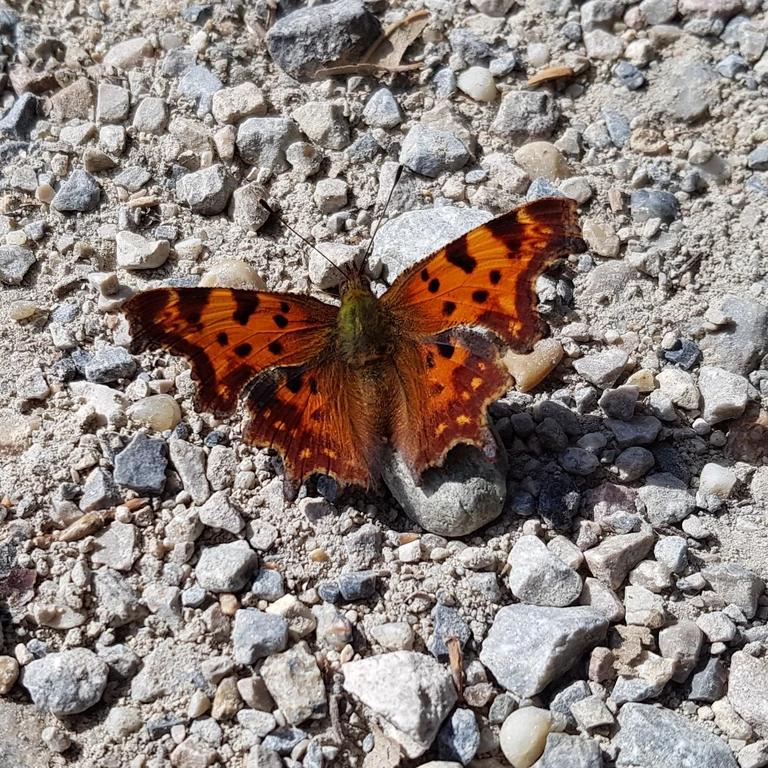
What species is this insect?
Polygonia c-album
